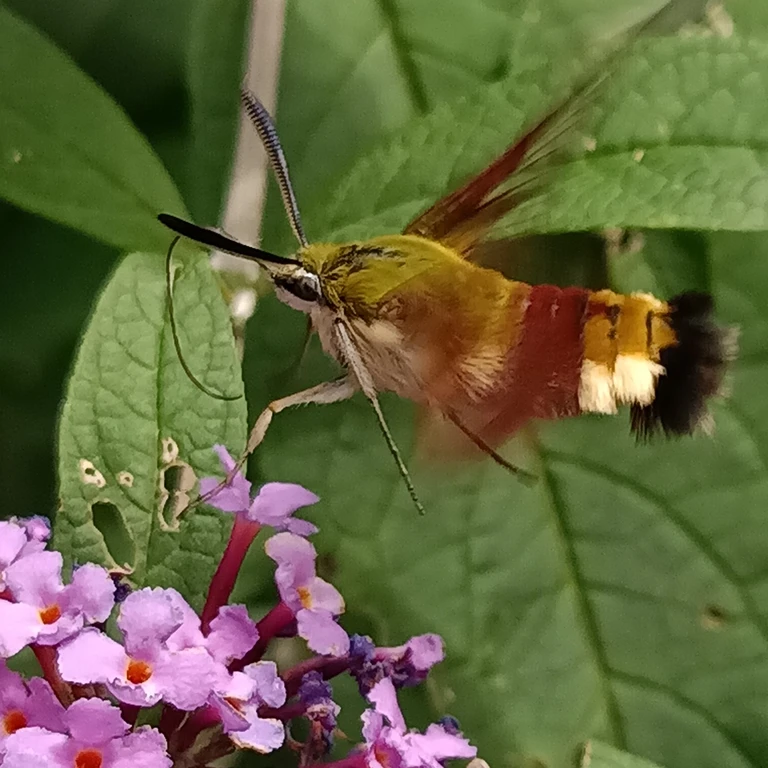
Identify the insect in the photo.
Hemaris fuciformis
